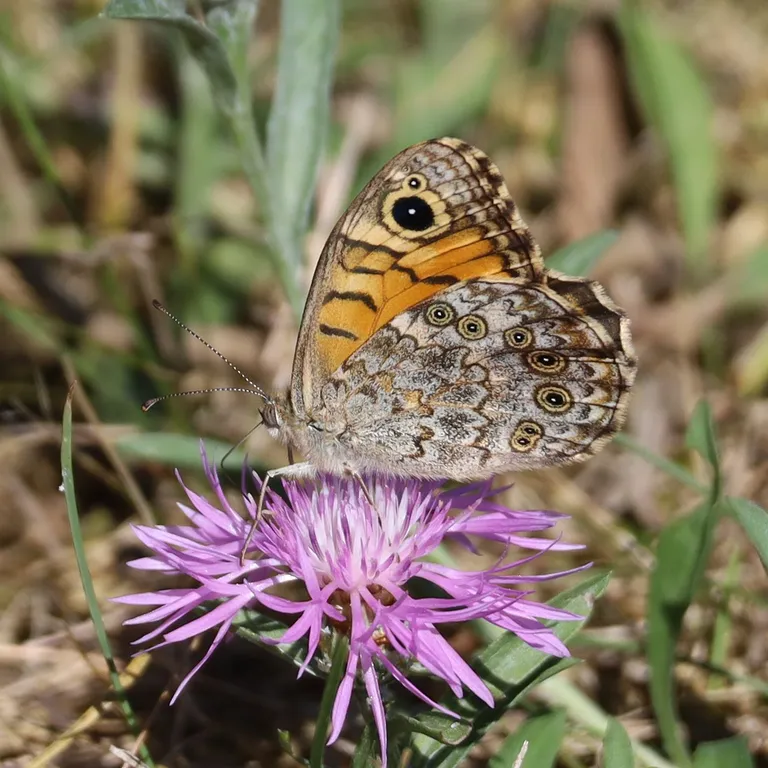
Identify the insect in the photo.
Lasiommata megera (also Pararge megera)
